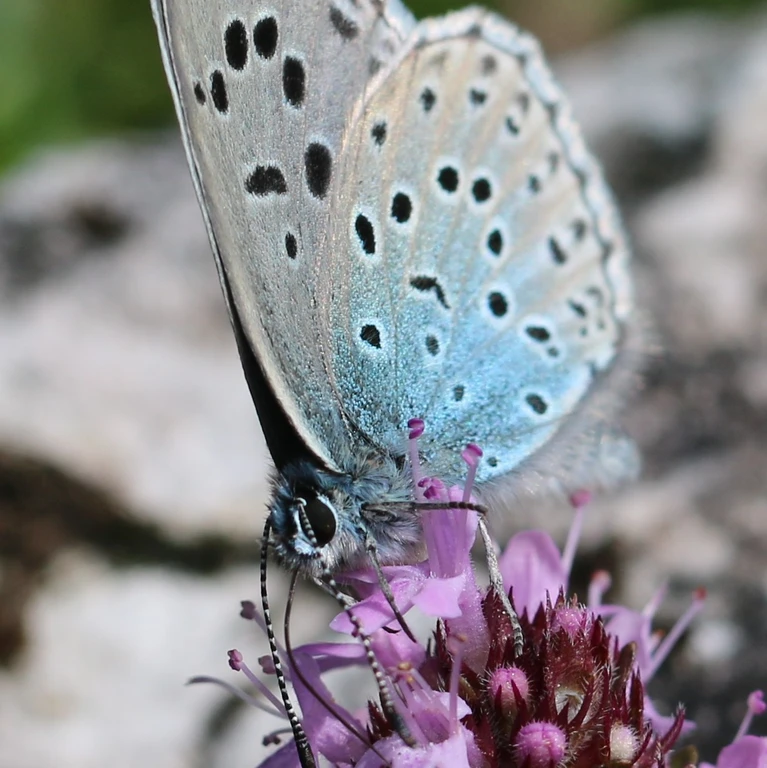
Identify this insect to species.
Phengaris arion (also Maculinea arion)
